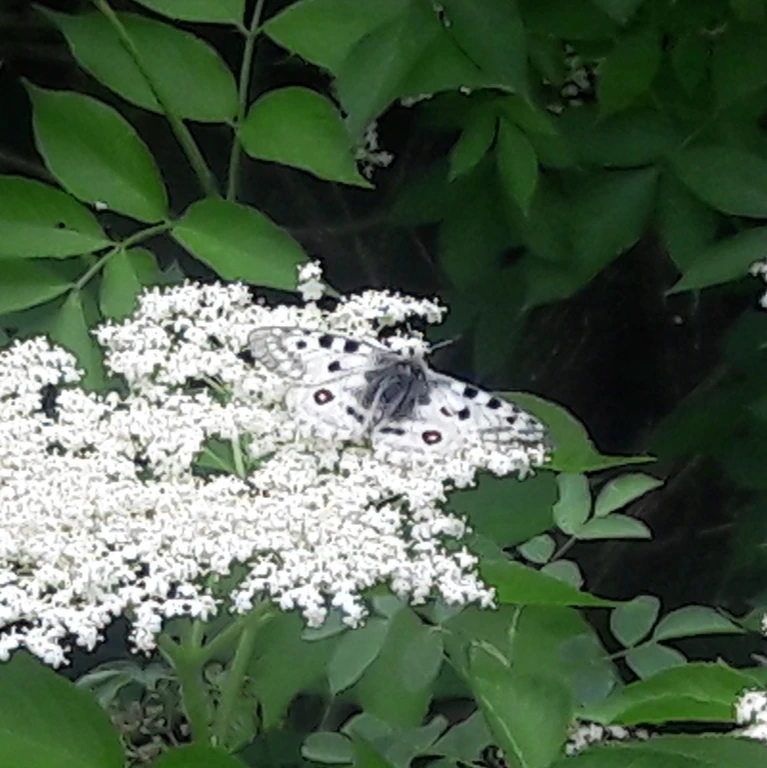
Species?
Parnassius apollo
